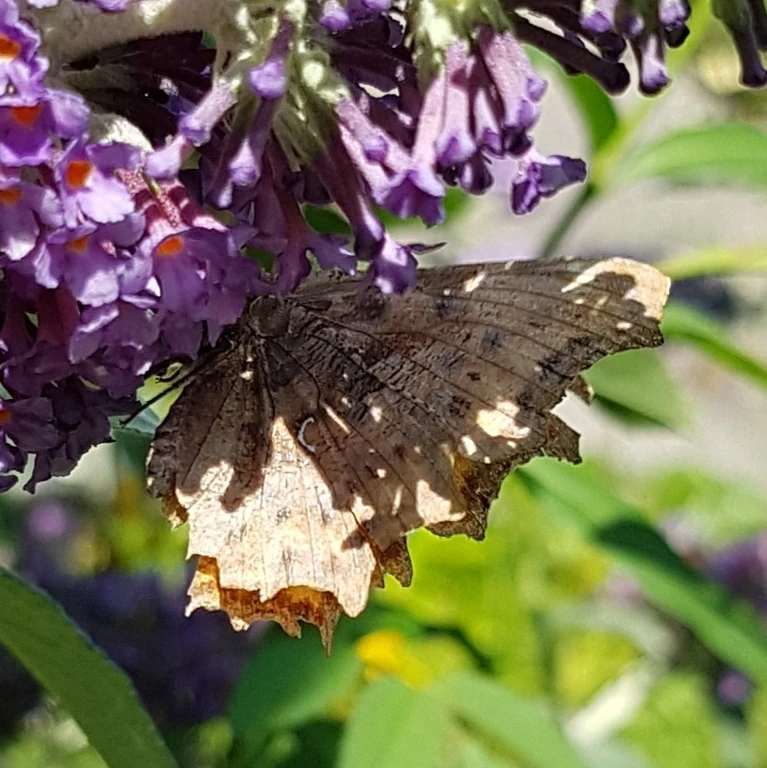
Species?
Polygonia c-album
